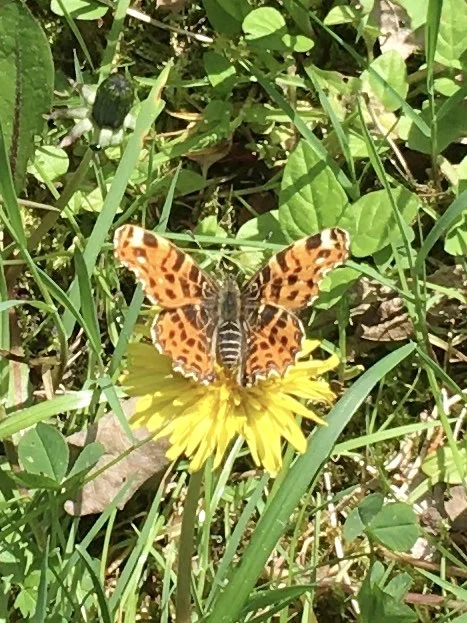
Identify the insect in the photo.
Araschnia levana
